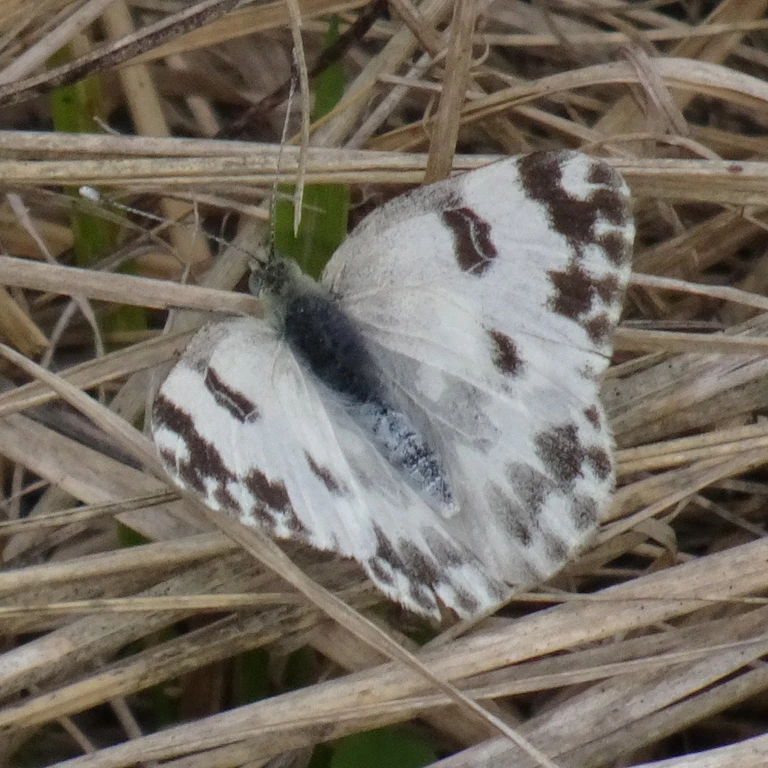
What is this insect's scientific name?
Pontia edusa
